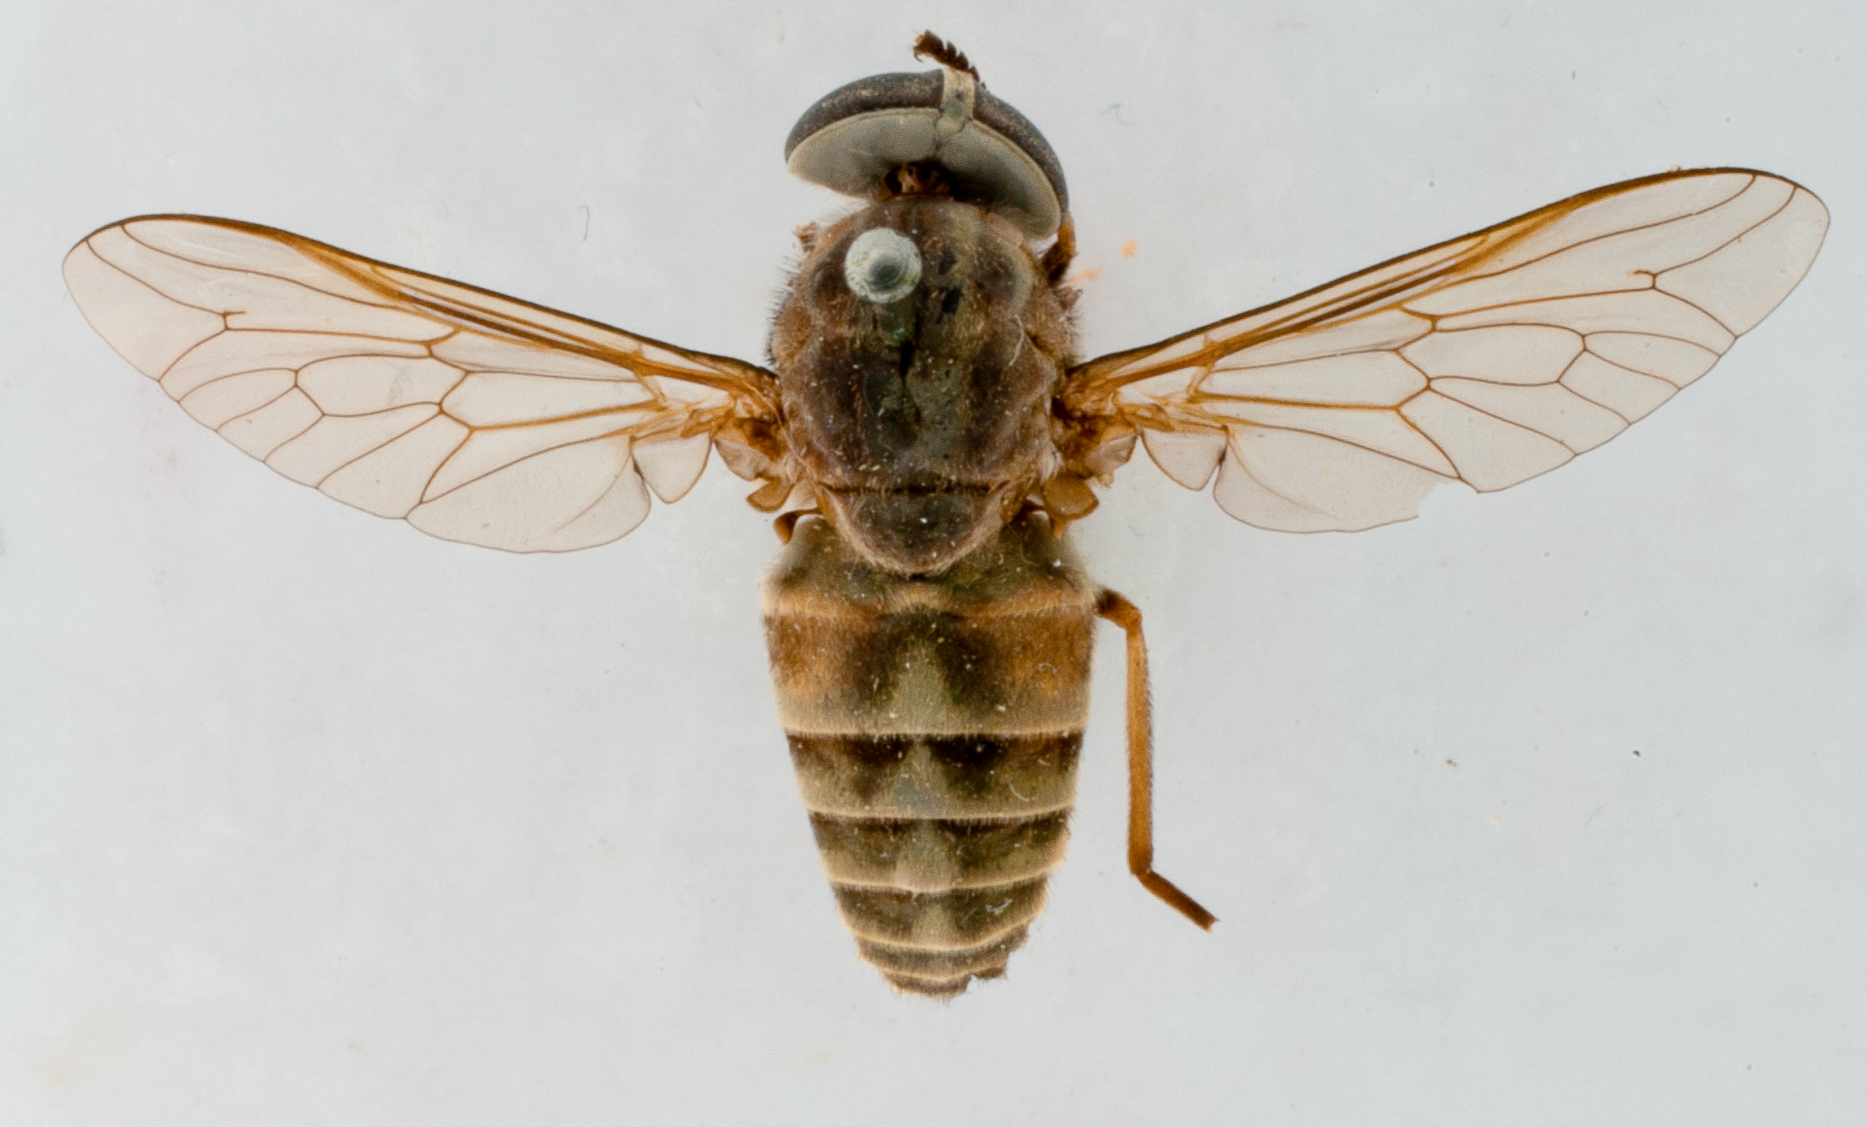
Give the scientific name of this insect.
Tabanus tenebrosus (also Tabanus coquilletti)
